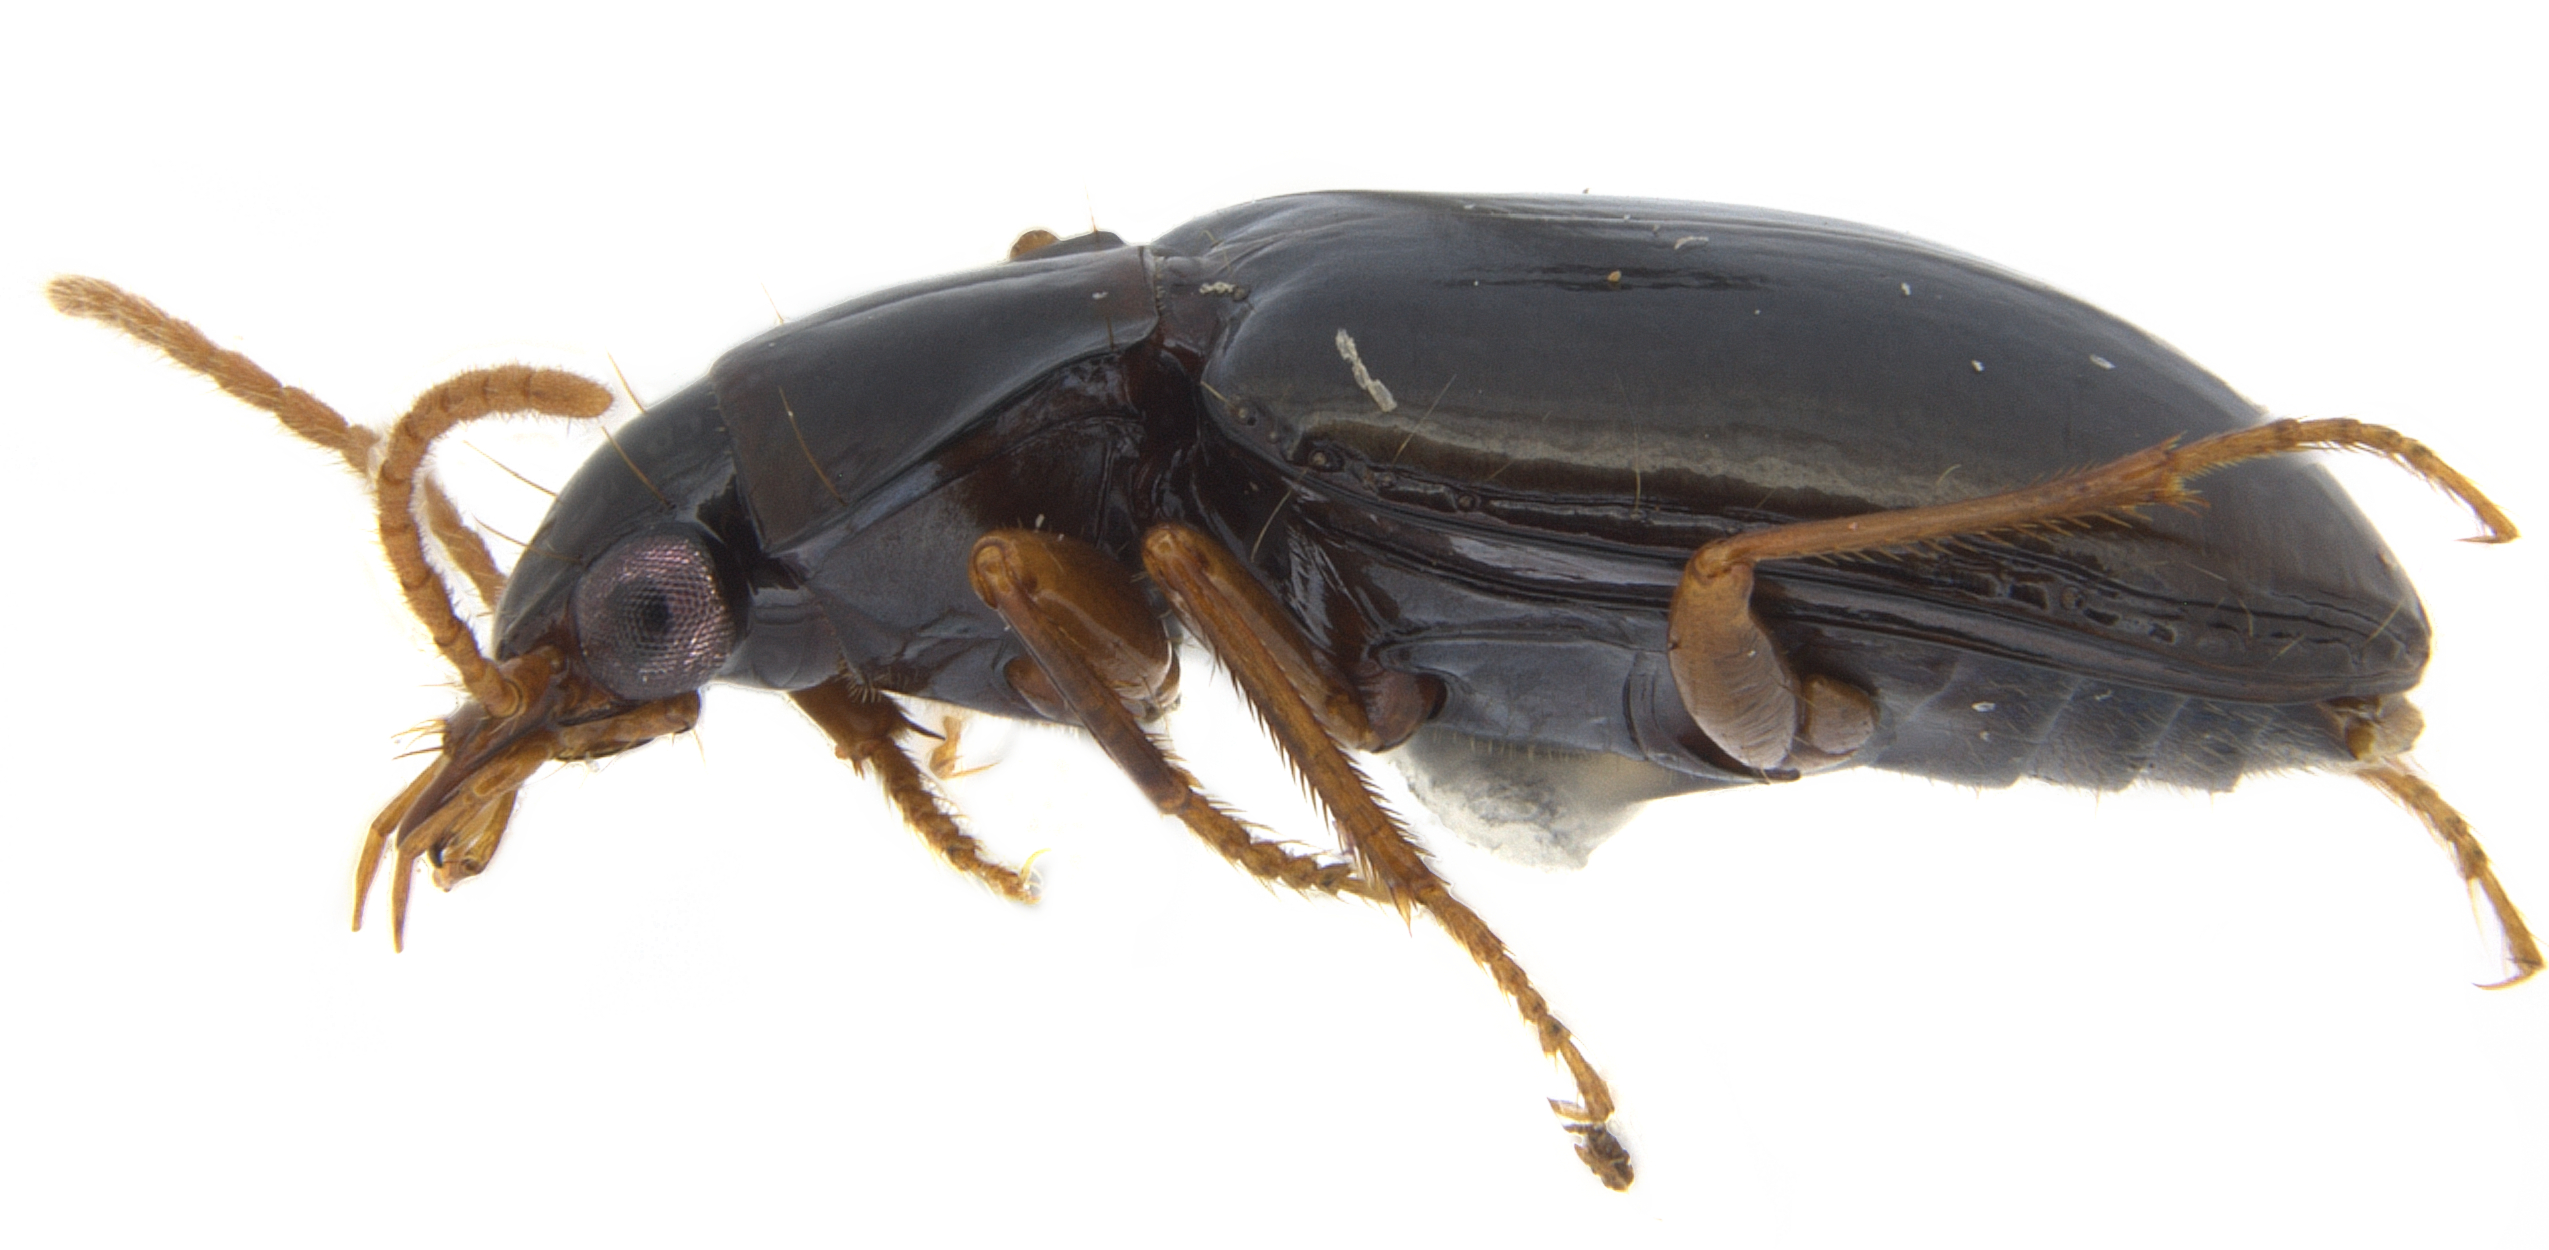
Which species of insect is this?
Diploharpus mexicanus
